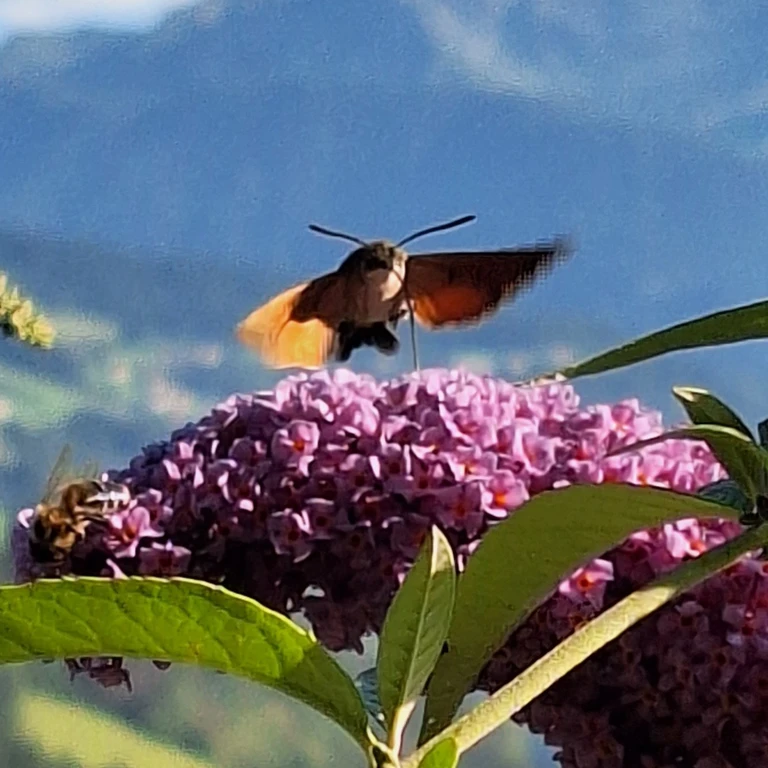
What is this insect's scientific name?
Macroglossum stellatarum
